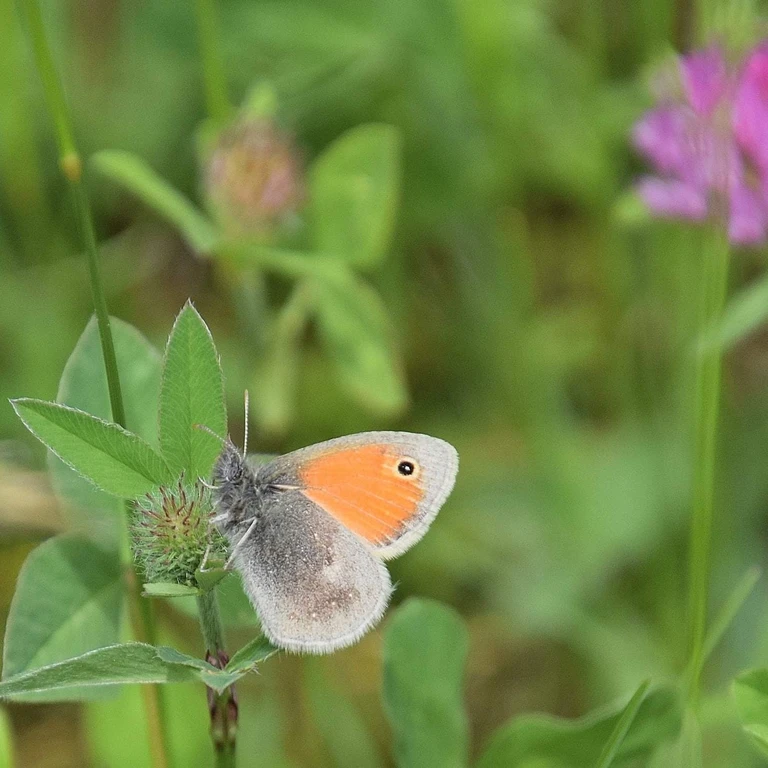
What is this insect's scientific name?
Coenonympha pamphilus
